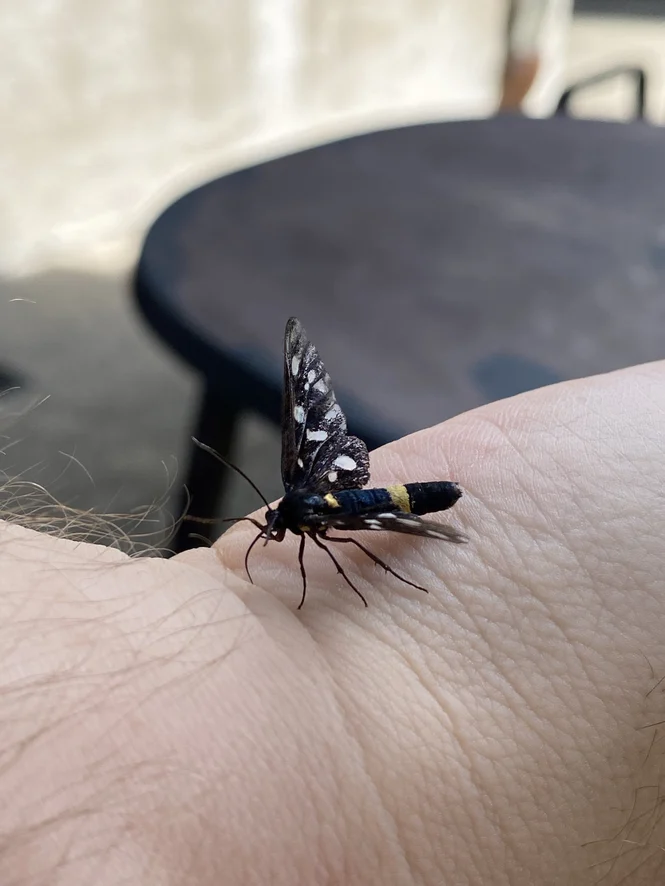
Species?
Amata phegea
